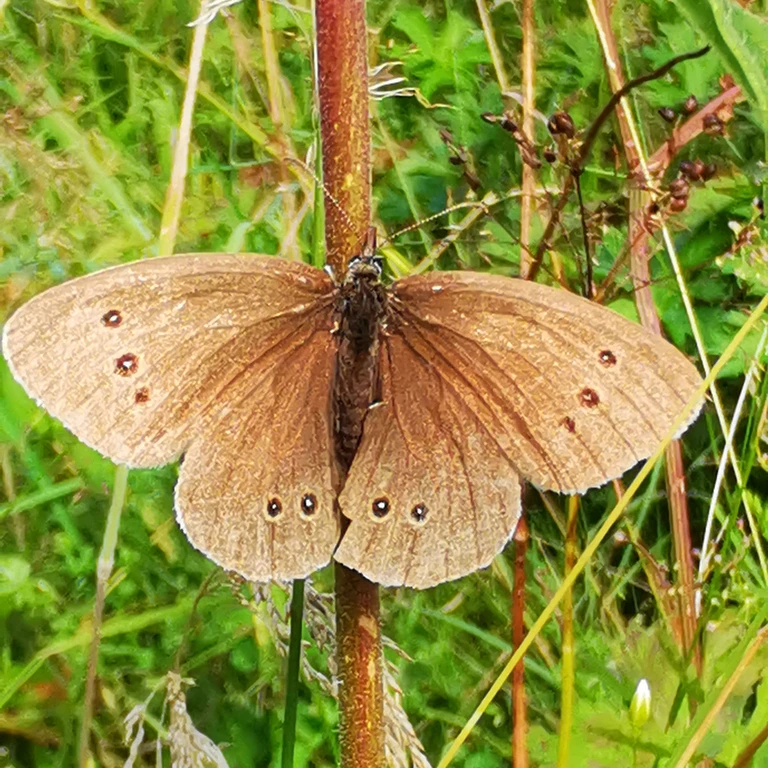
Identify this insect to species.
Aphantopus hyperantus
